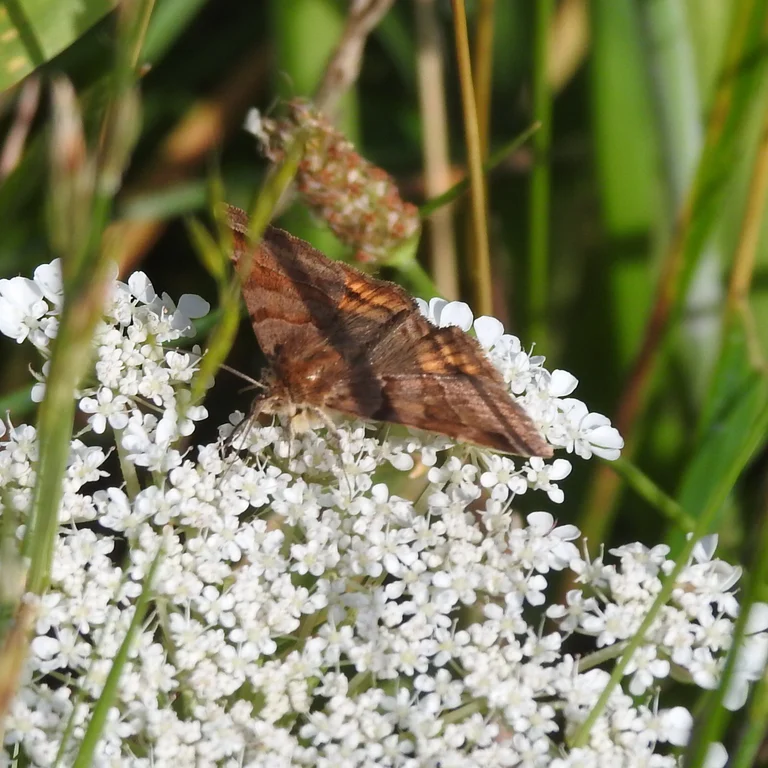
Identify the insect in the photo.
Euclidia glyphica
